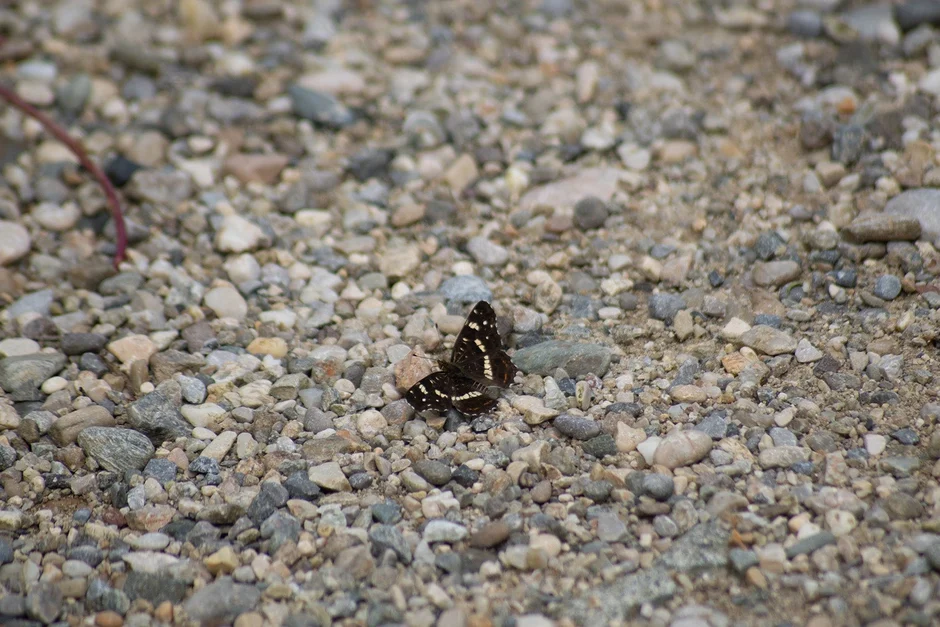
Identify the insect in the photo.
Araschnia levana
